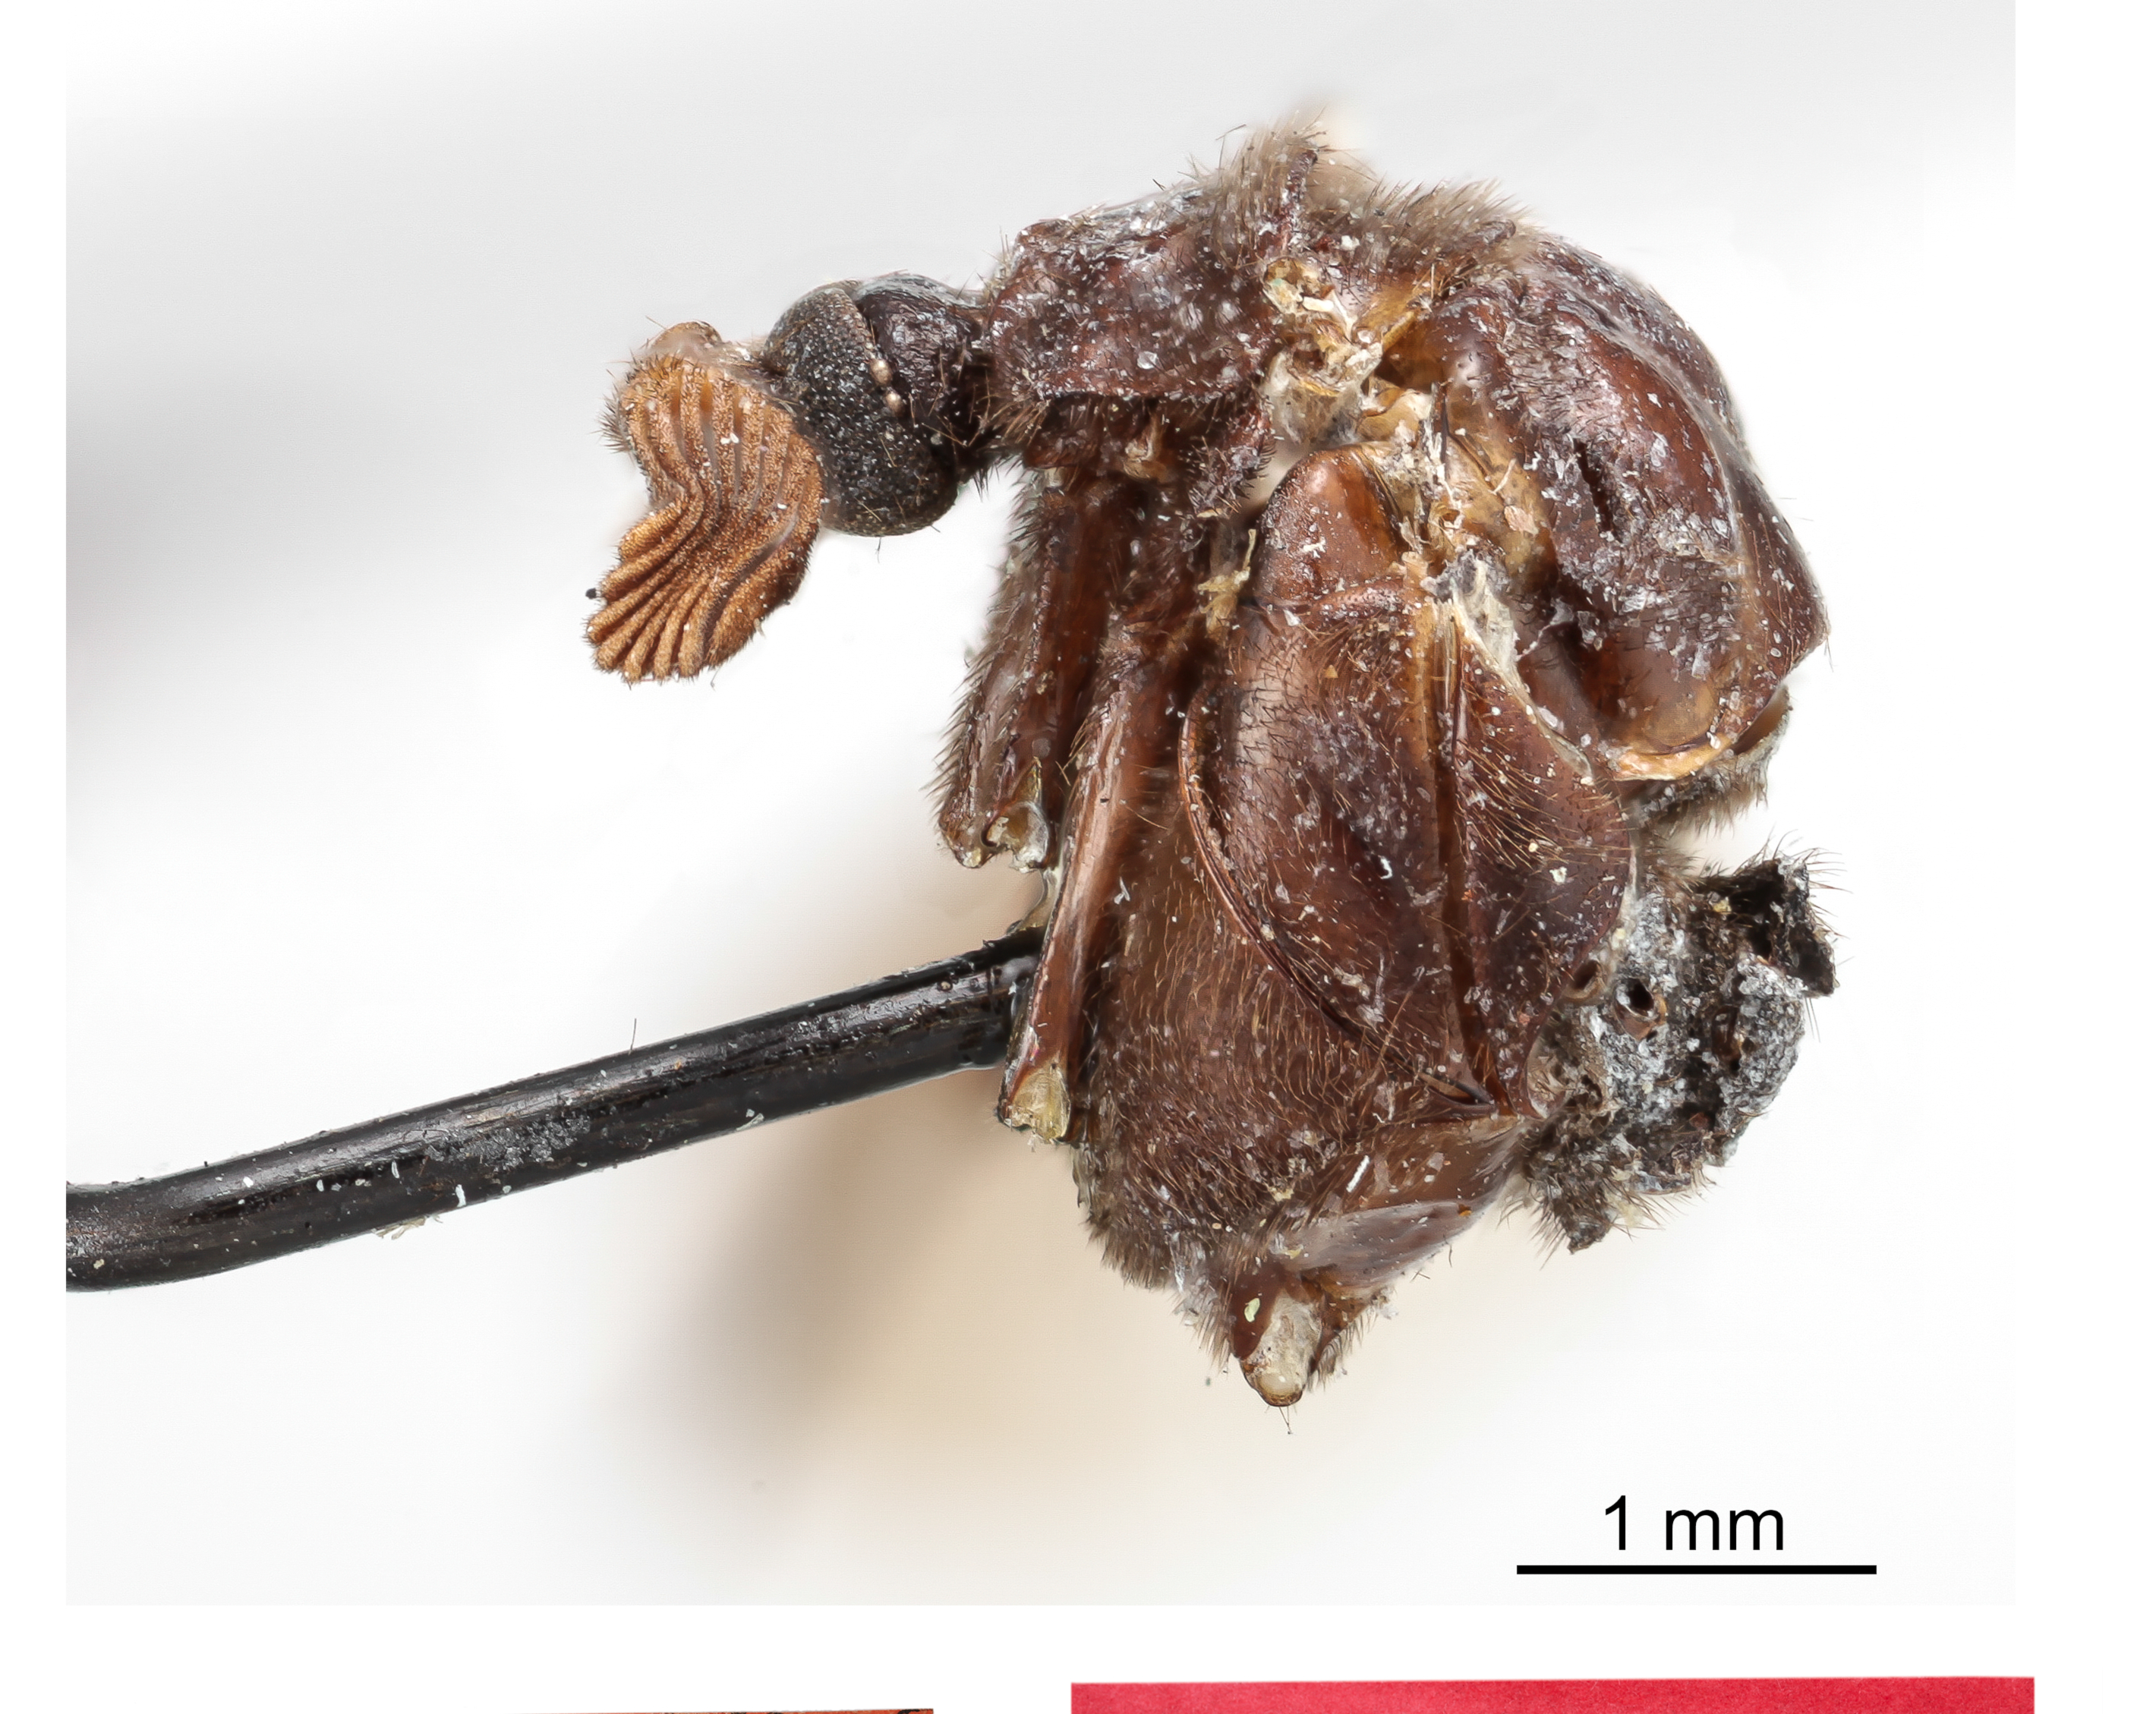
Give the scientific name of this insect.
Ripidius muiri
